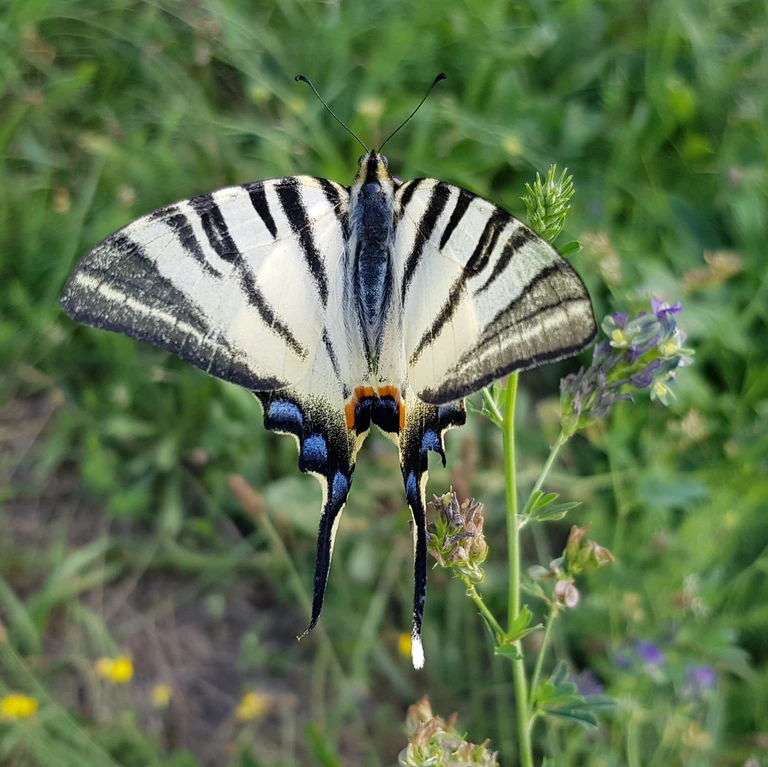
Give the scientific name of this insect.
Iphiclides podalirius
